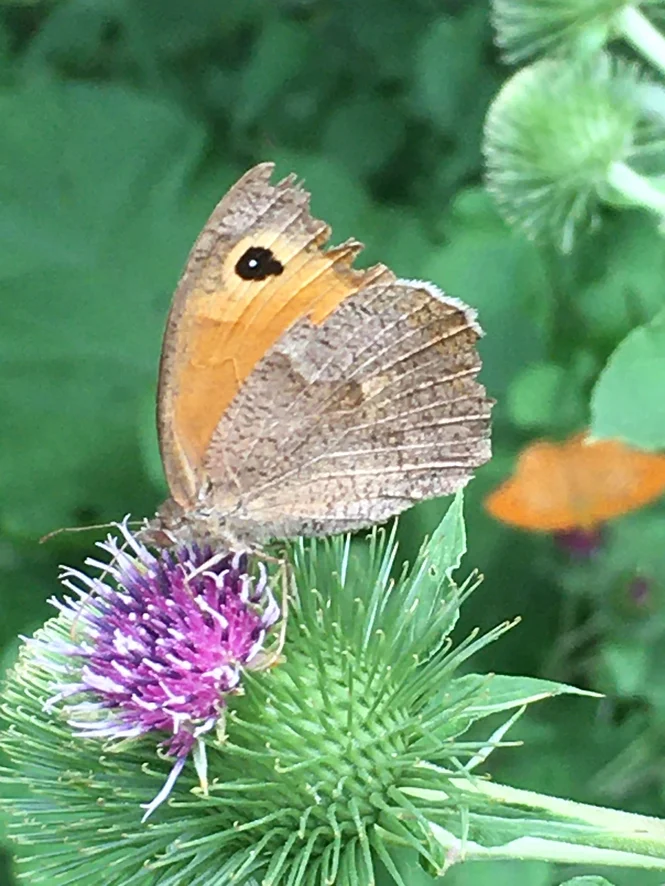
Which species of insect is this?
Maniola jurtina
